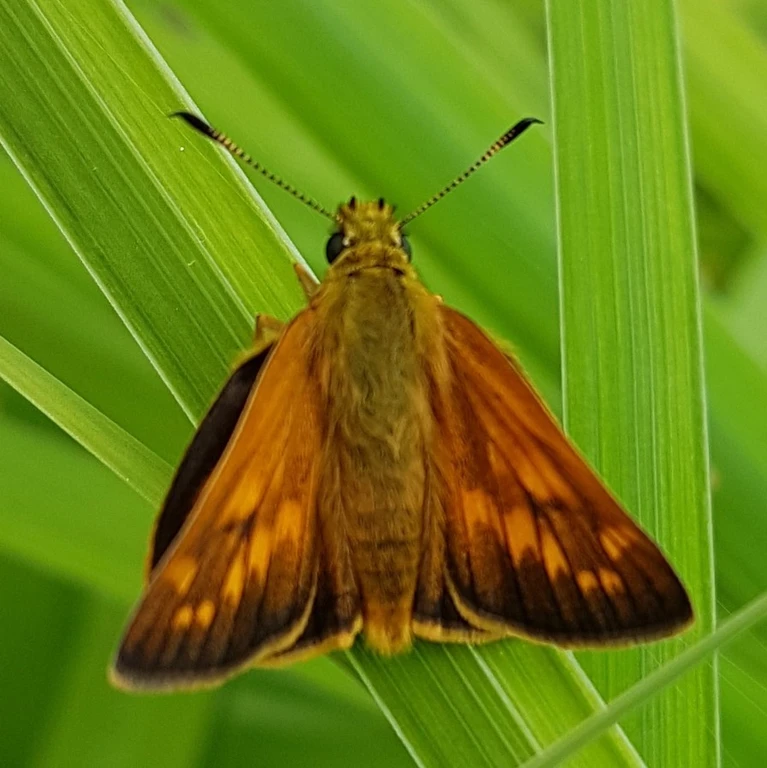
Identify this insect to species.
Ochlodes sylvanus (also Ochlodes venata)
